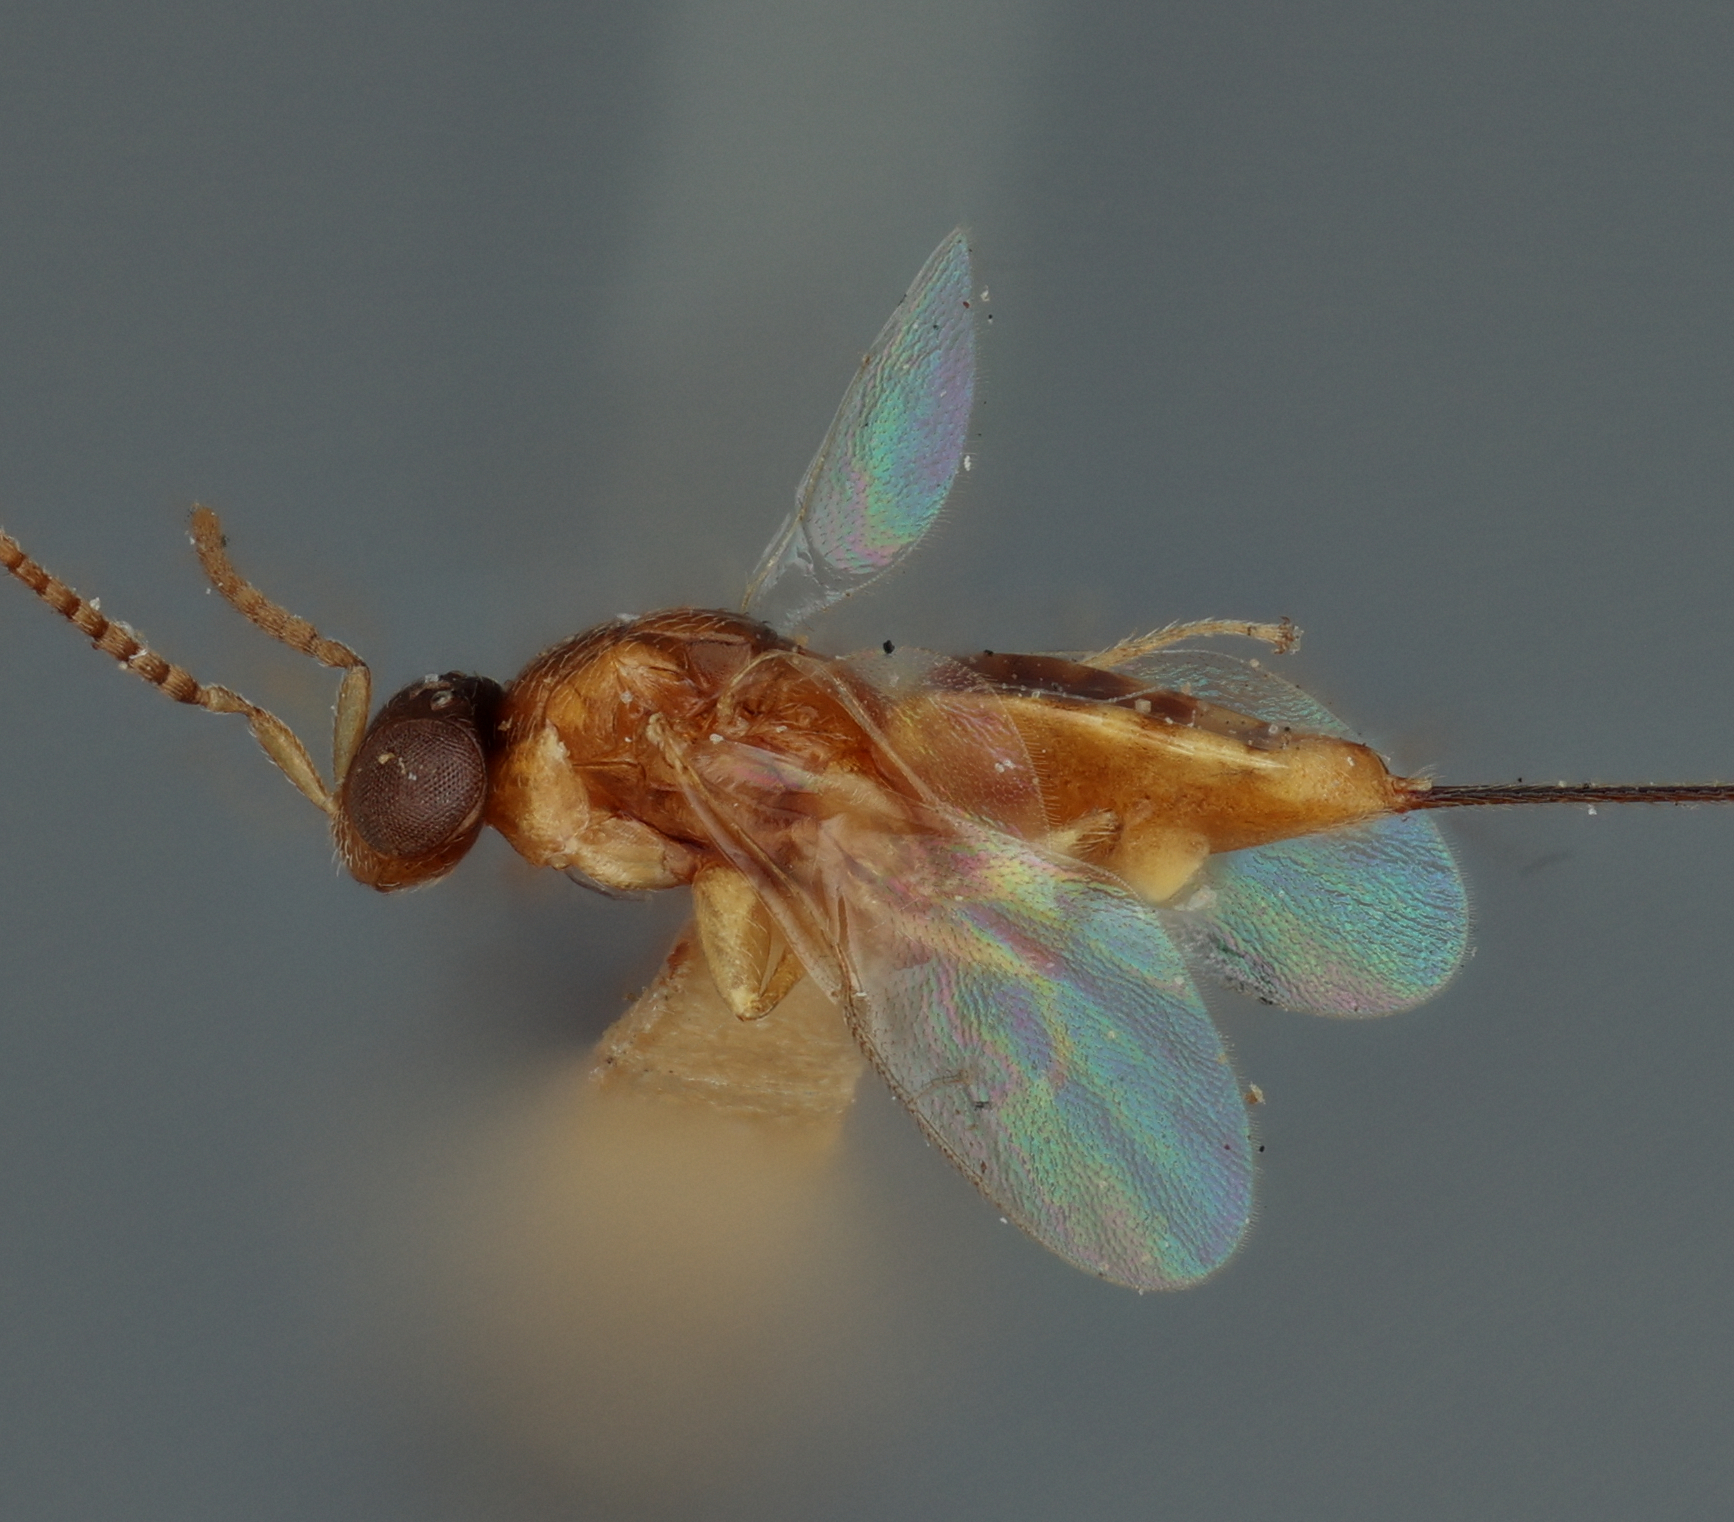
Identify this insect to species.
Sycophaga nota
